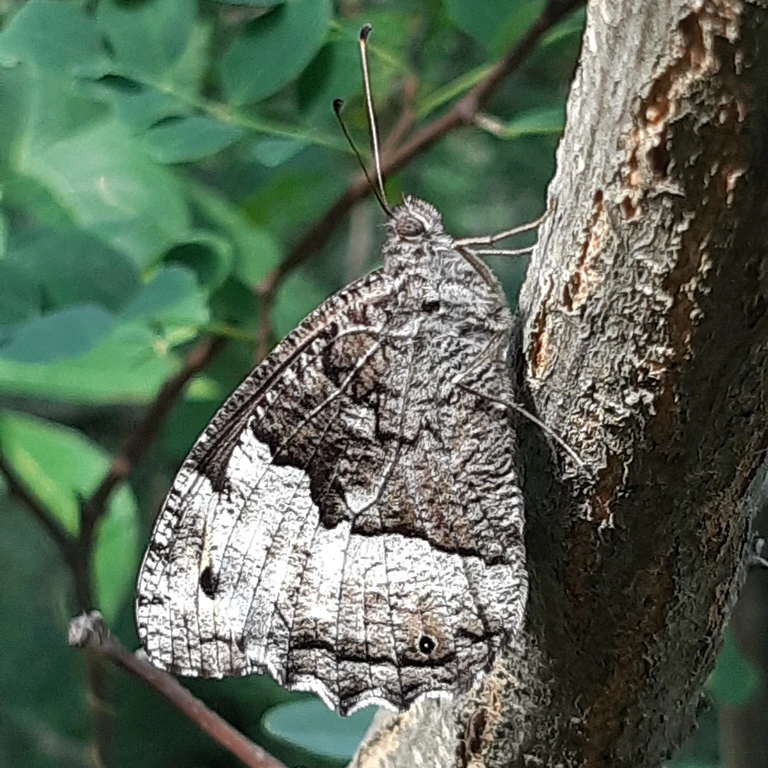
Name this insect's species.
Hipparchia fagi
